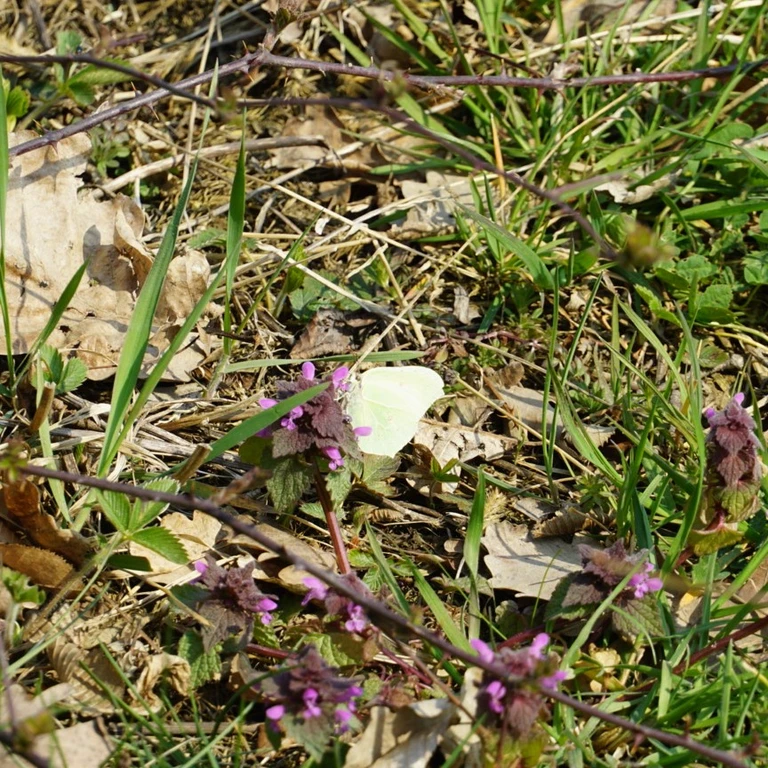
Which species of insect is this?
Gonepteryx rhamni
